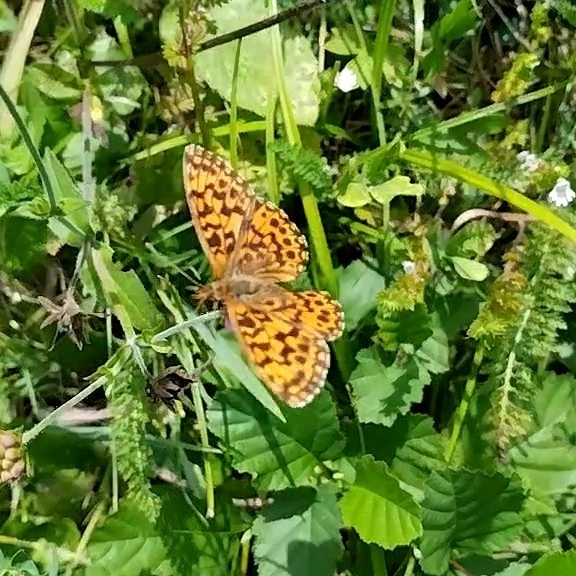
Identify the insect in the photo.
Boloria dia
